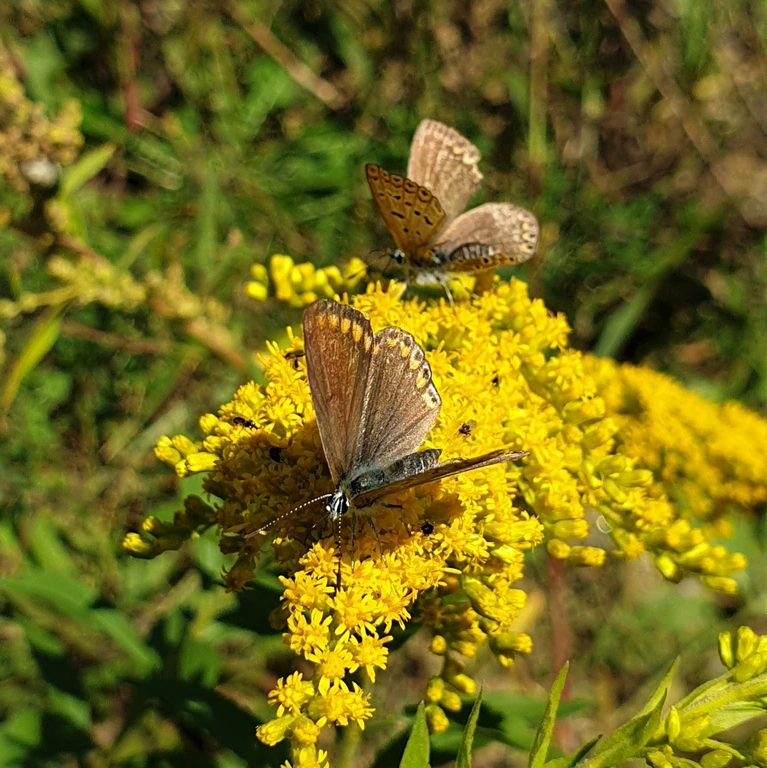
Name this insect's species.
Polyommatus icarus
